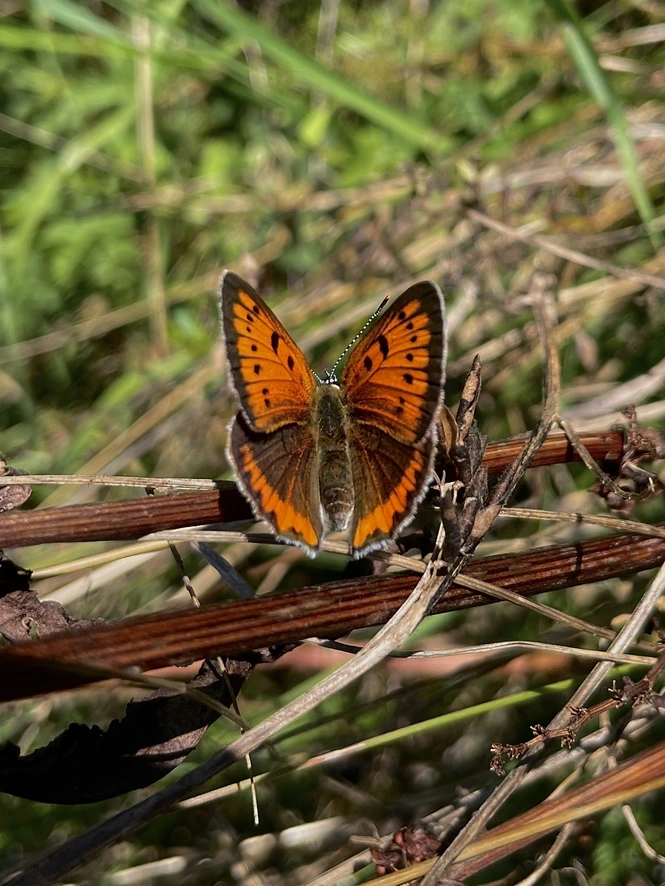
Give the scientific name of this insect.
Lycaena dispar
